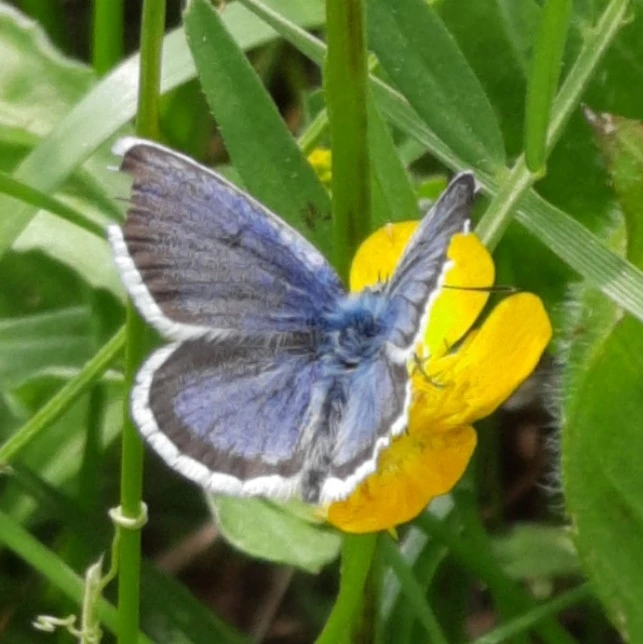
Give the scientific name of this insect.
Plebejus argus
